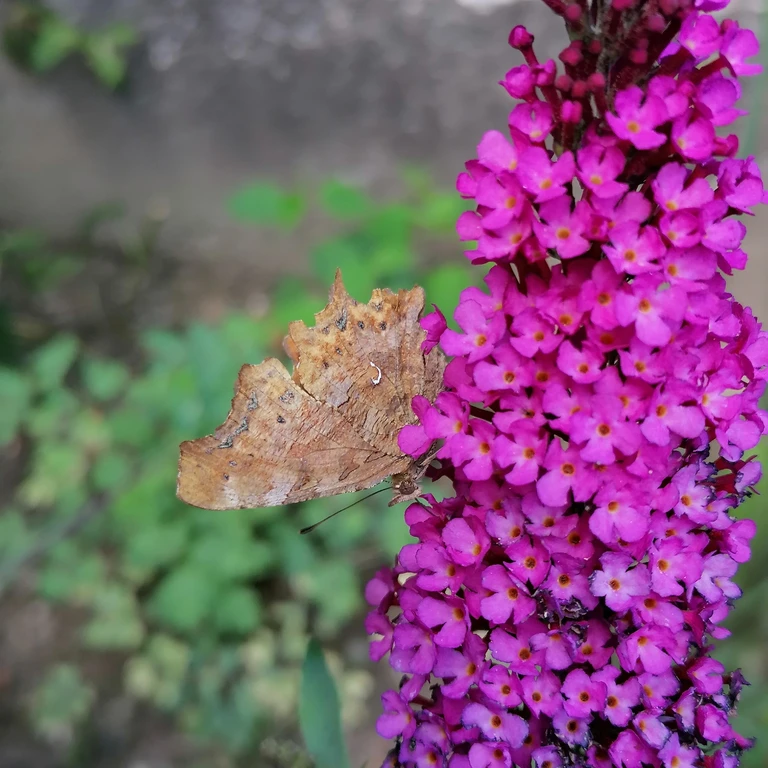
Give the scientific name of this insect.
Polygonia c-album
